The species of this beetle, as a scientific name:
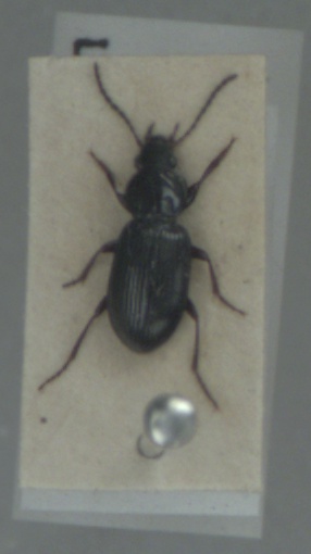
Pterostichus diligens
